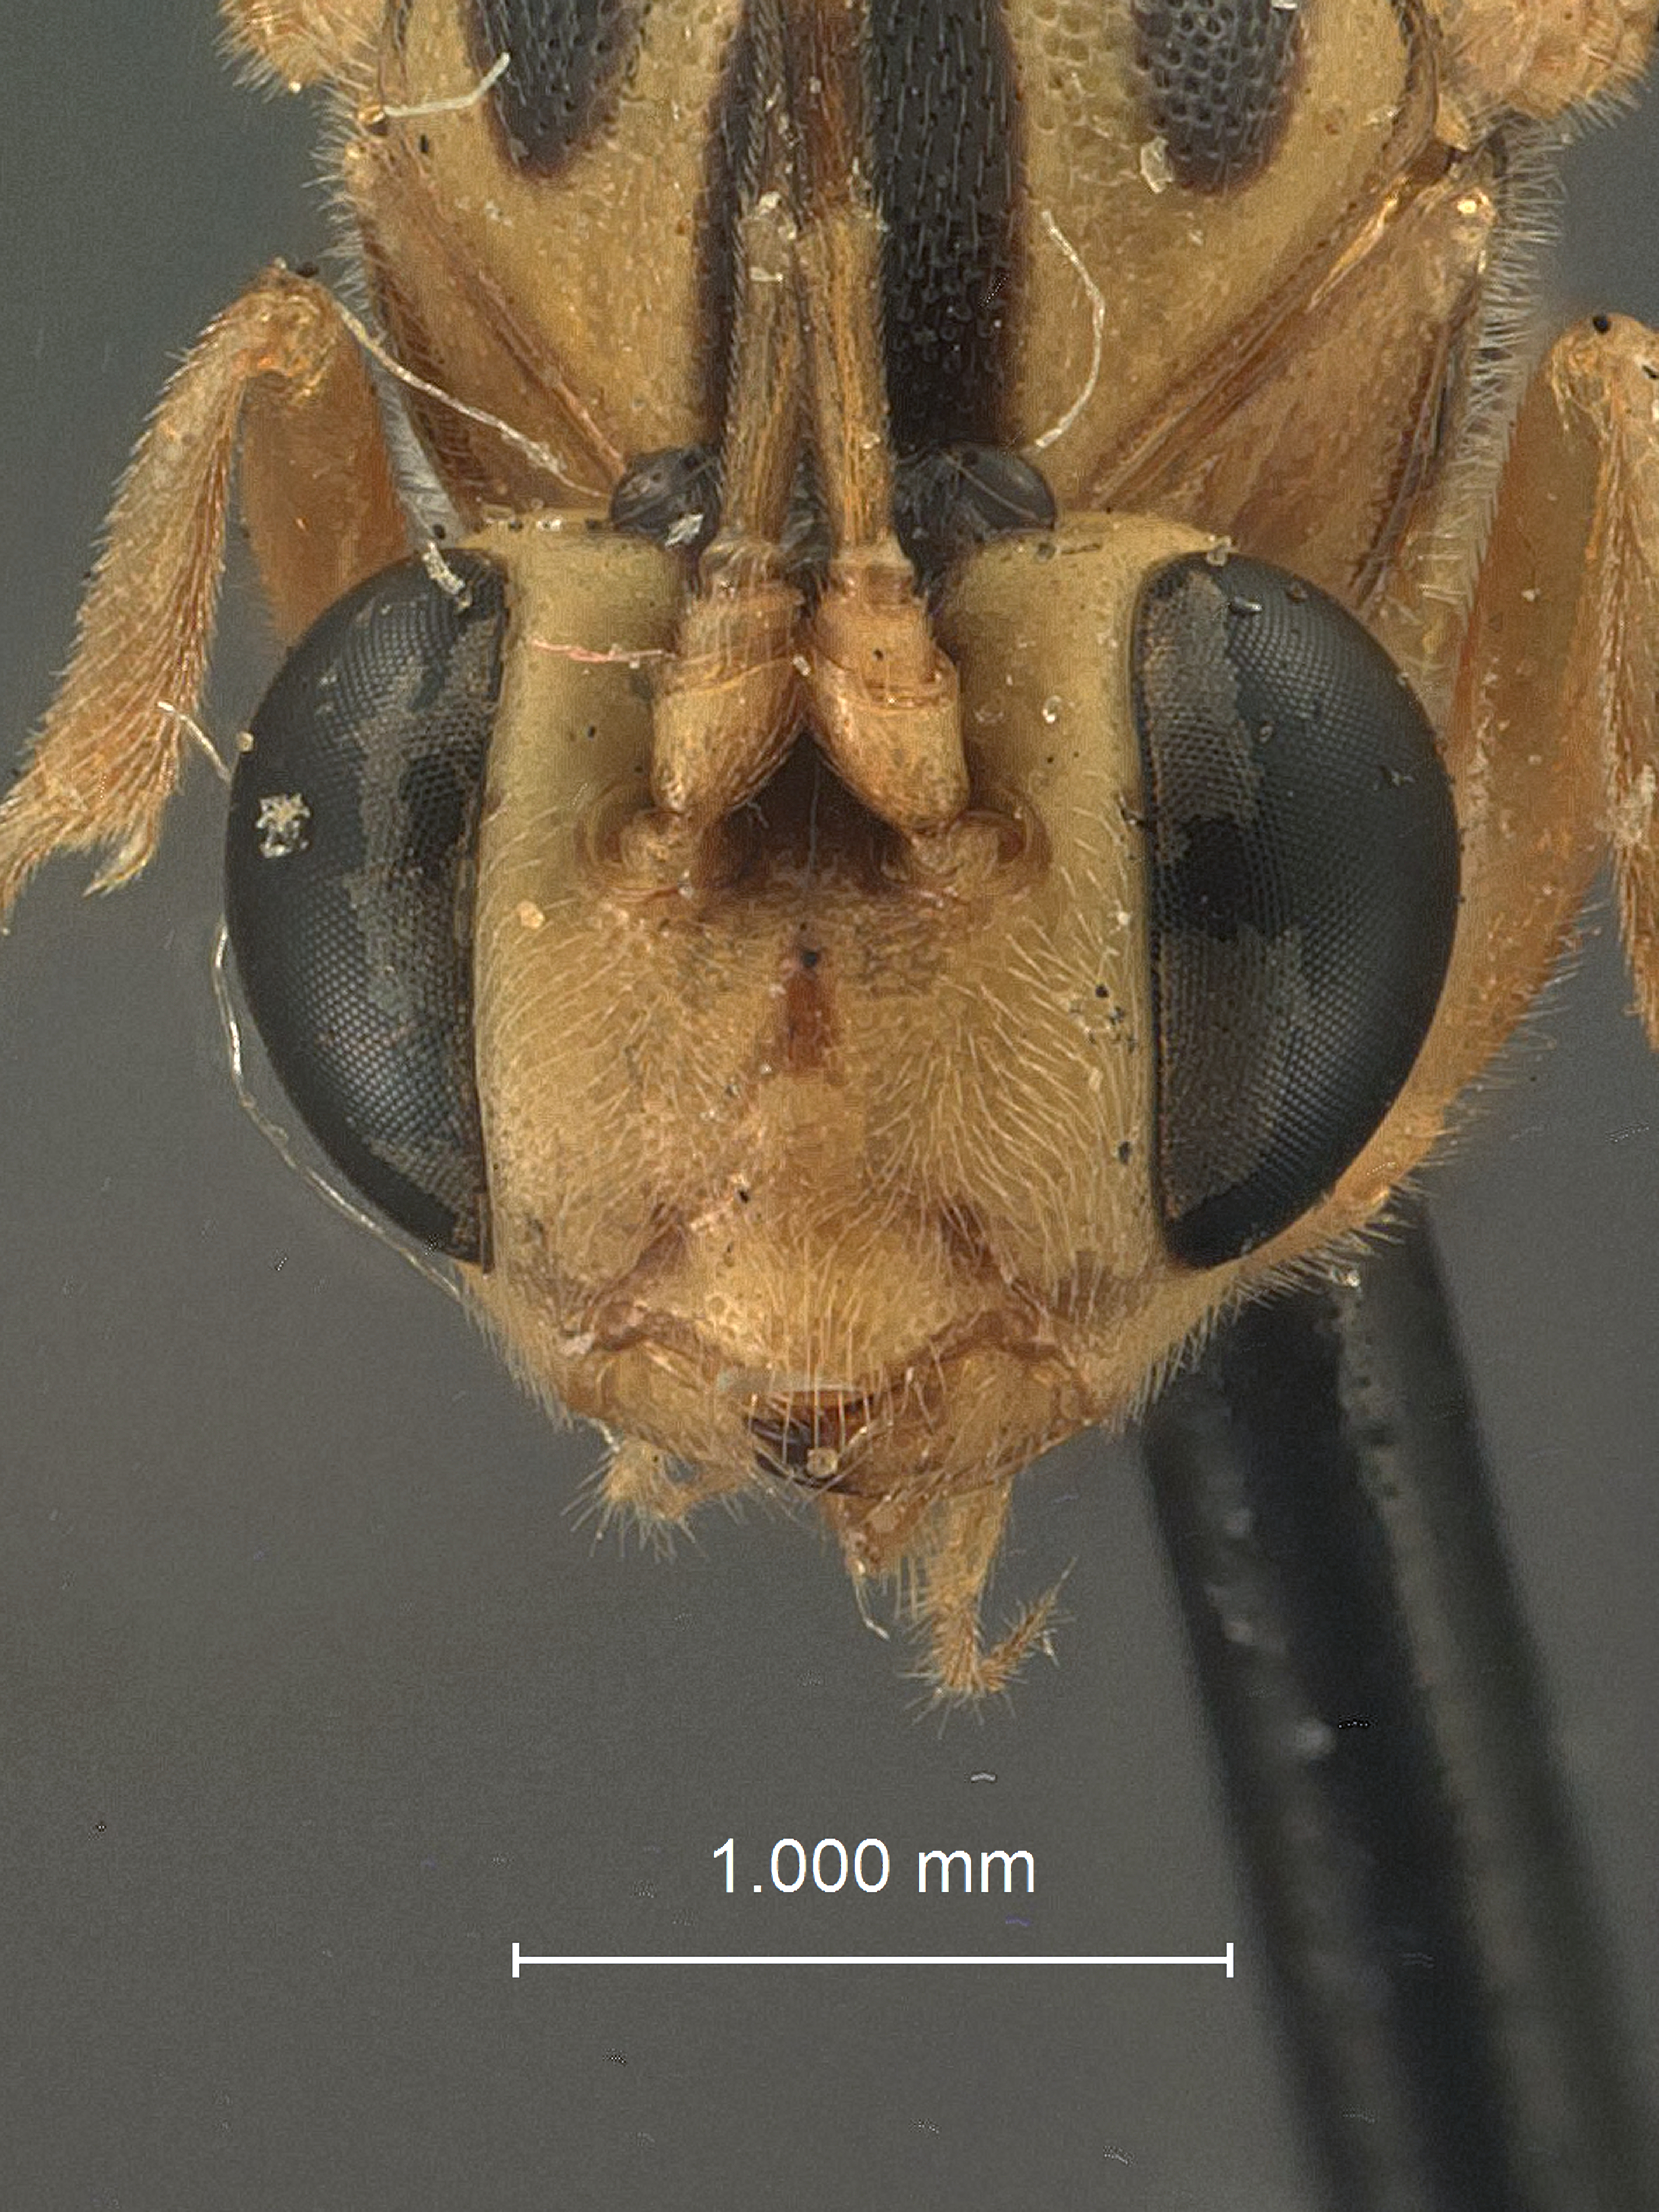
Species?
Cremastus sinuatus
